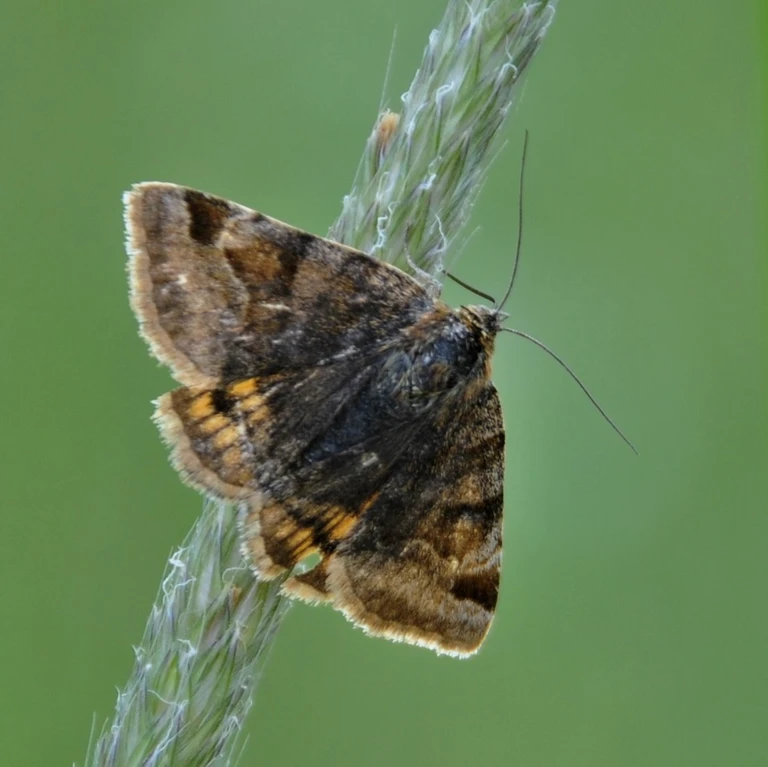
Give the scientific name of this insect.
Euclidia glyphica
